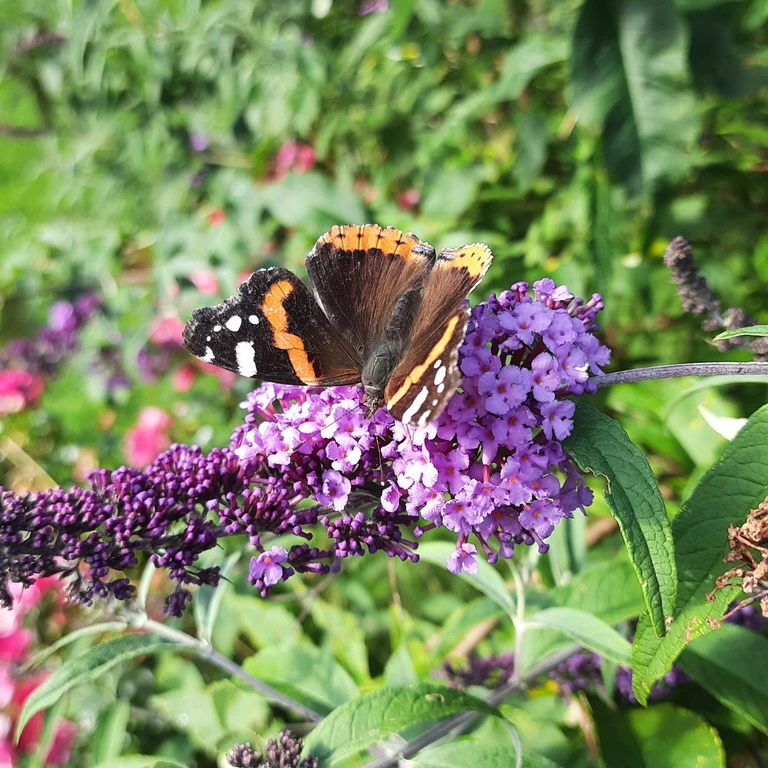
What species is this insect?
Vanessa atalanta
